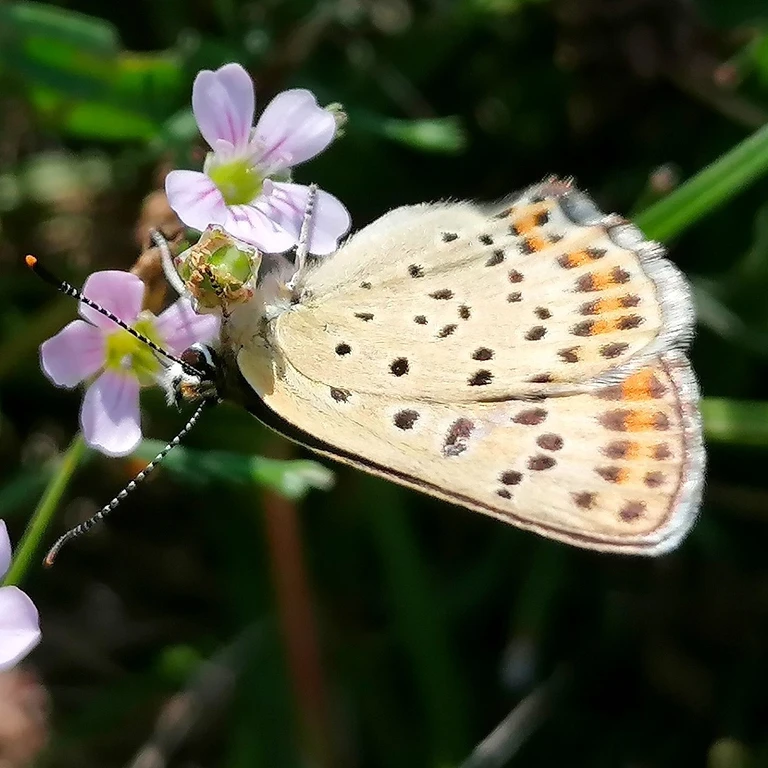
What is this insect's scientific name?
Lycaena tityrus (also Loweia tityrus)
